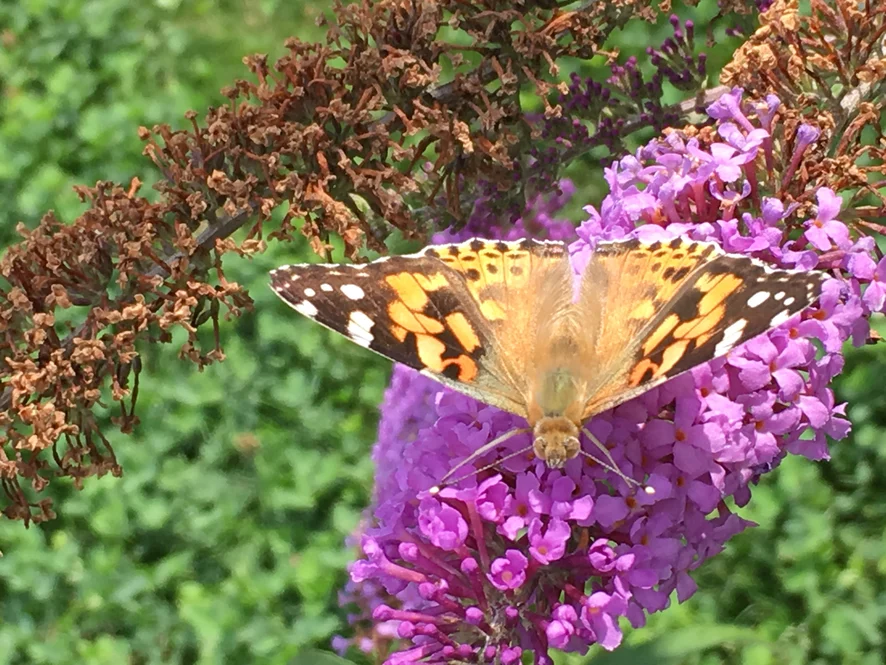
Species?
Vanessa cardui
